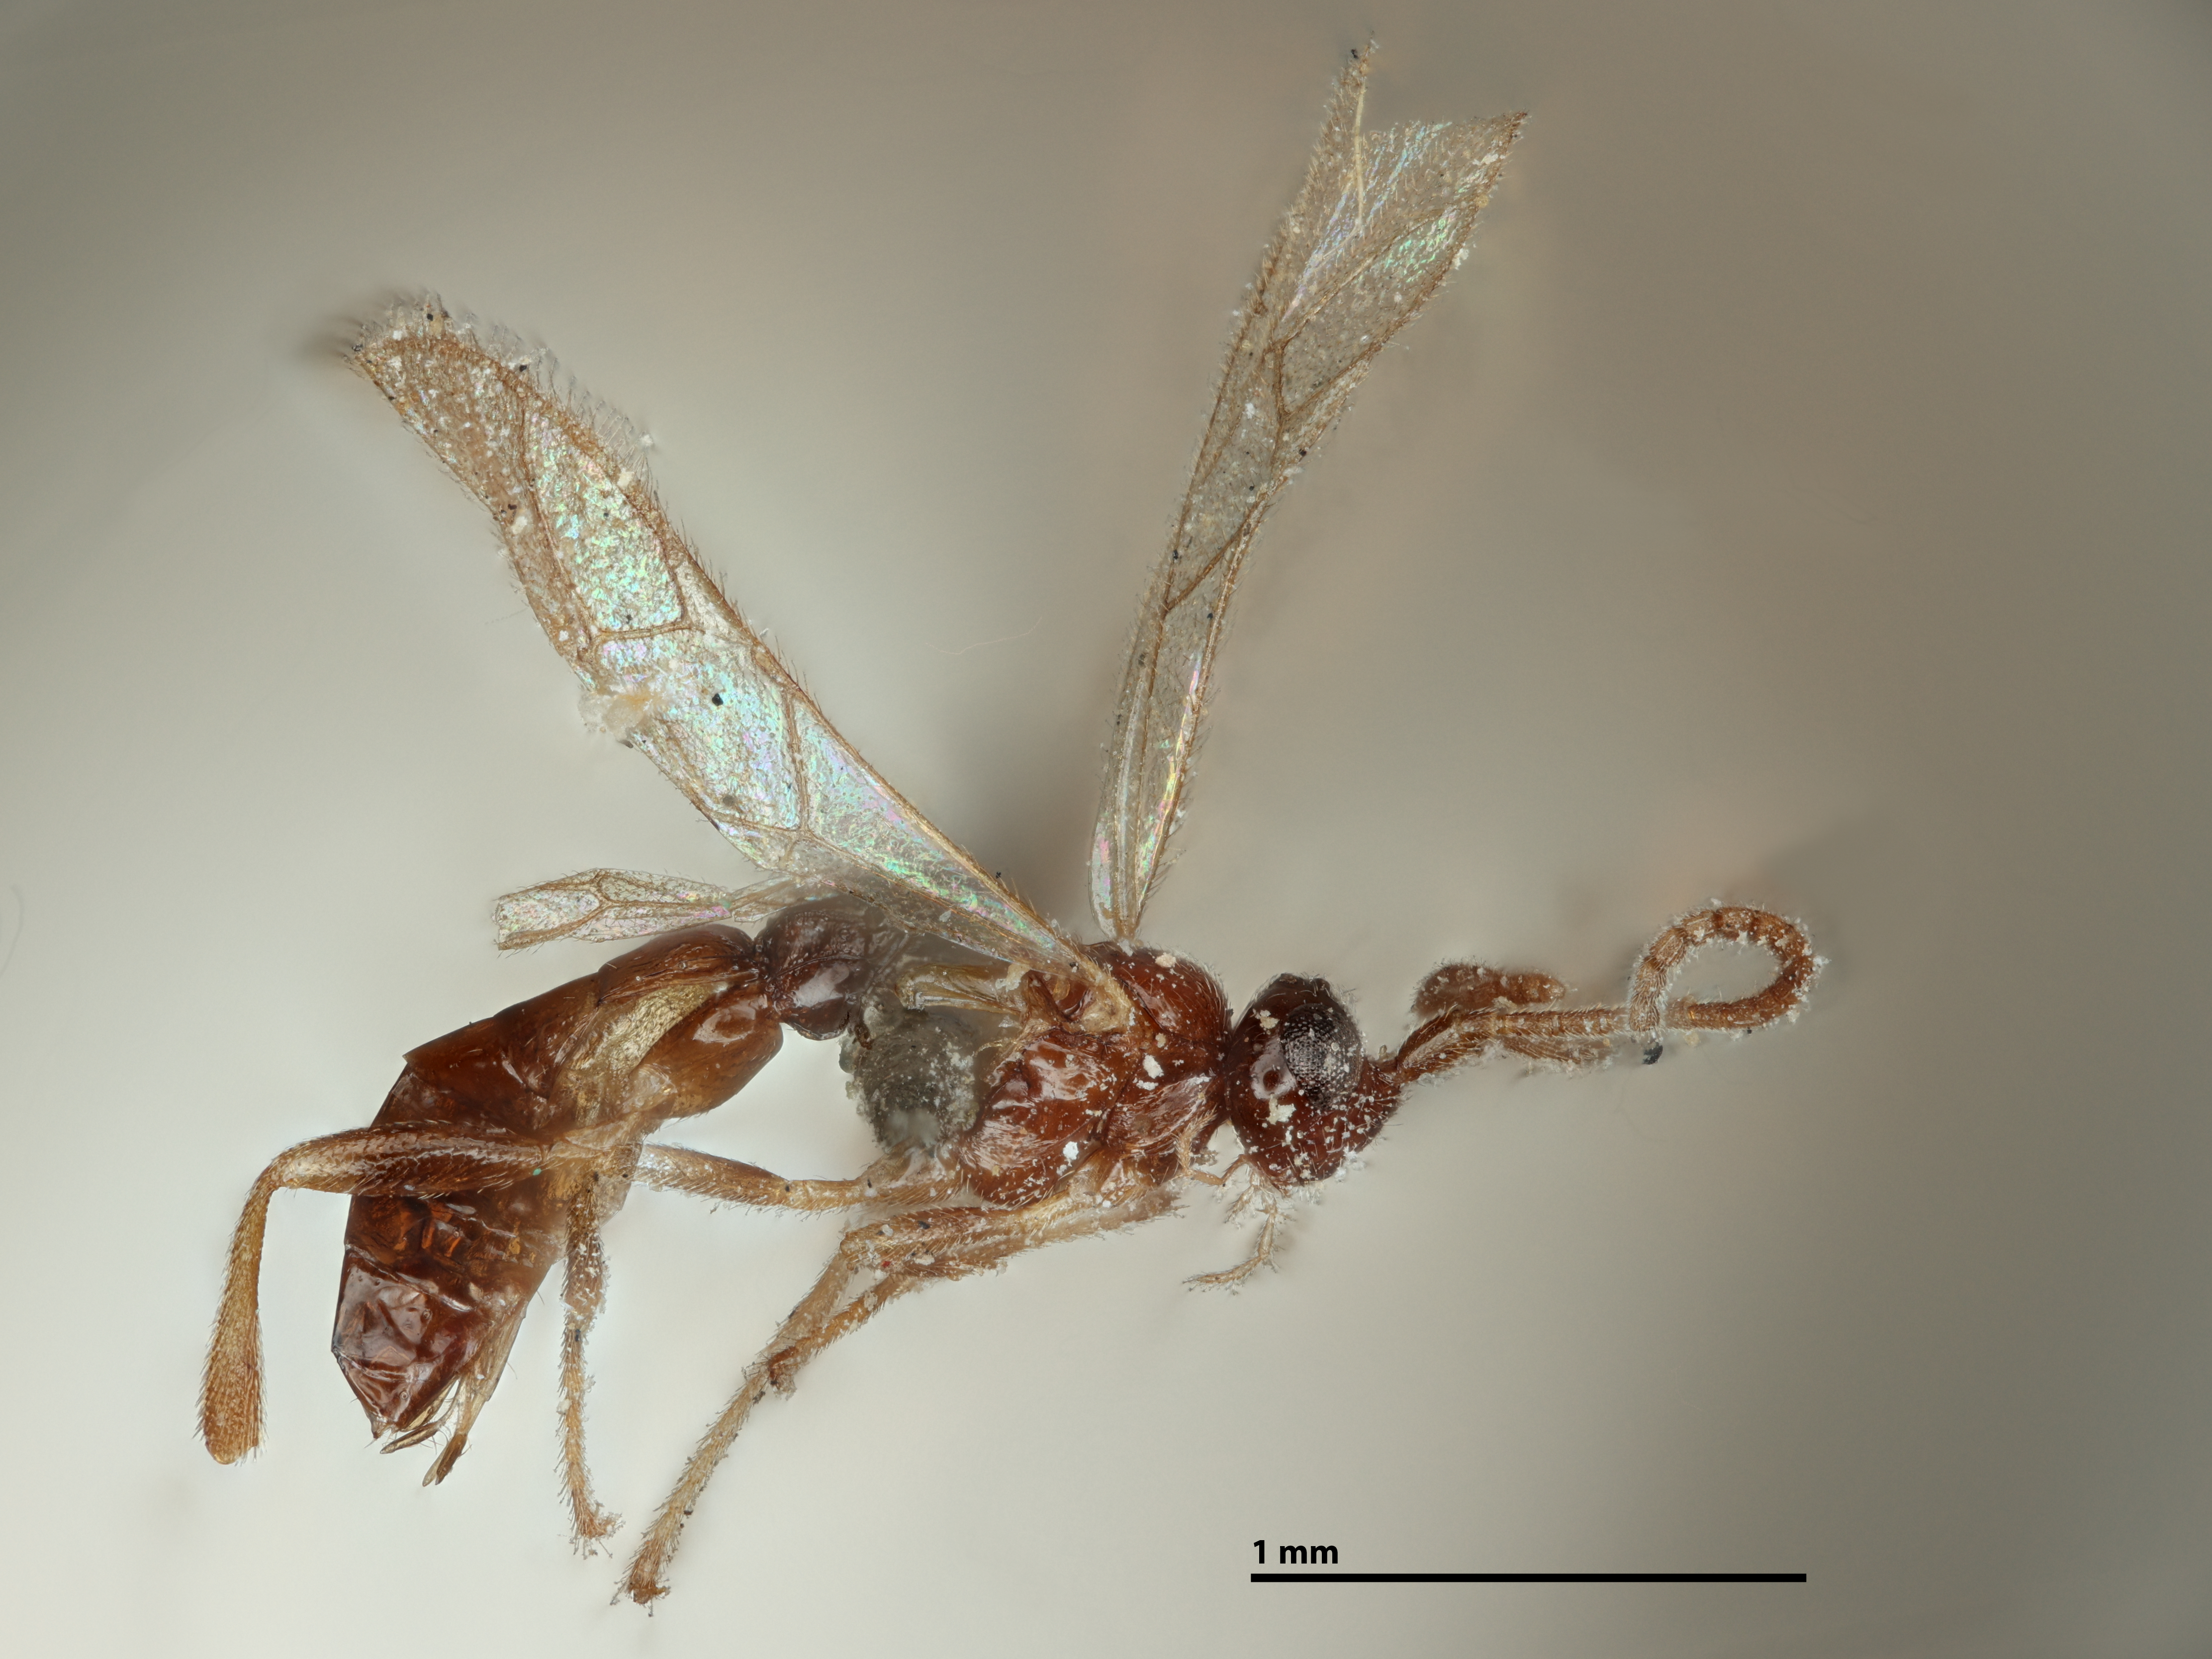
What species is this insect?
Deleter kincaidi
